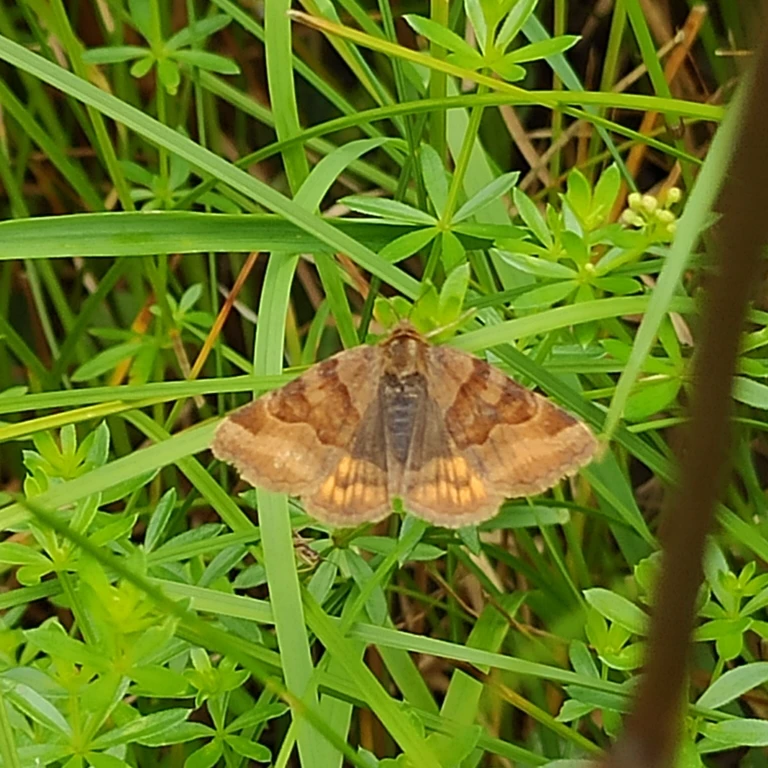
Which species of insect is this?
Euclidia glyphica
